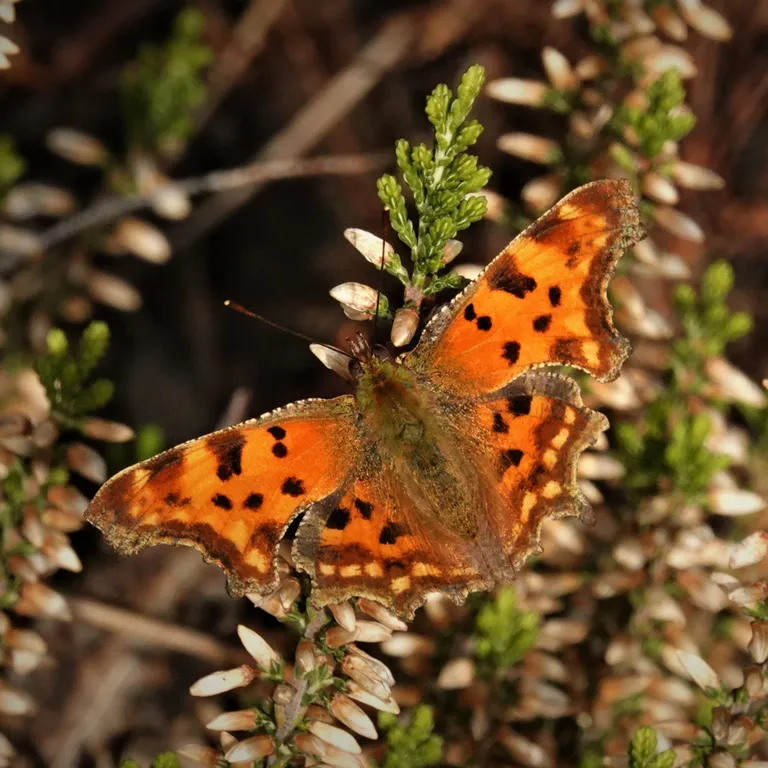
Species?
Polygonia c-album
